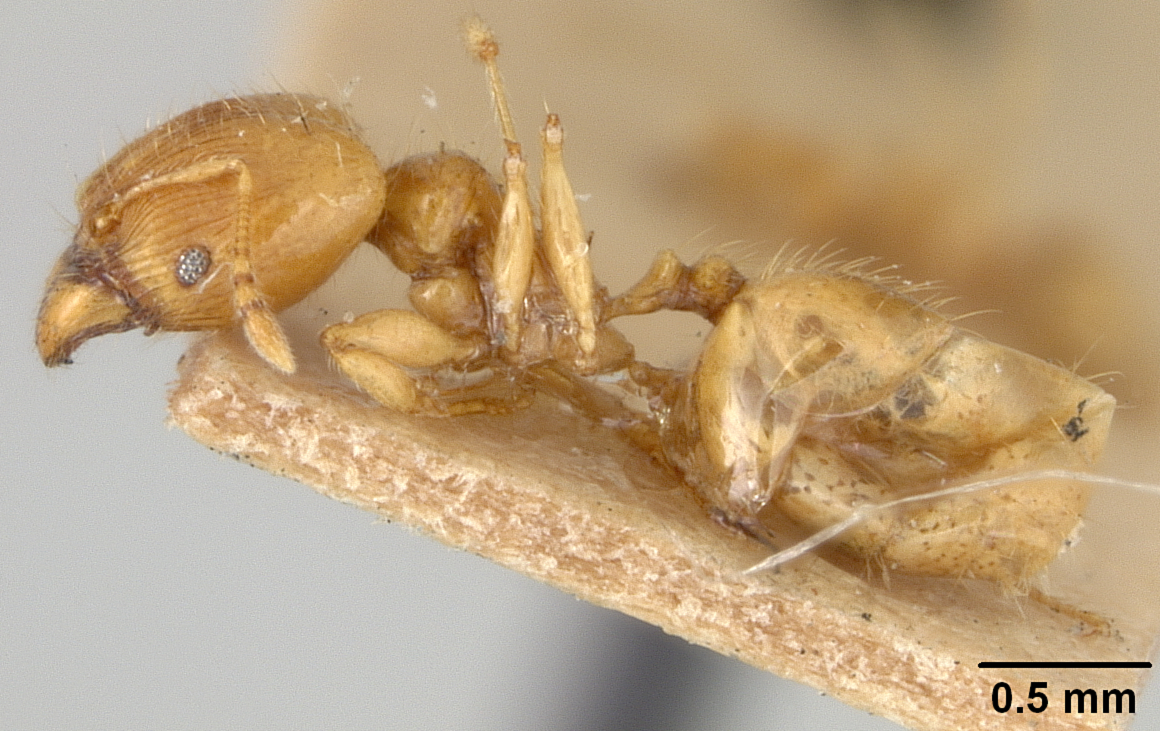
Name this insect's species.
Pheidole terresi
